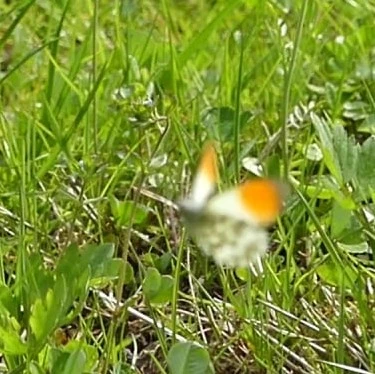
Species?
Anthocharis cardamines
